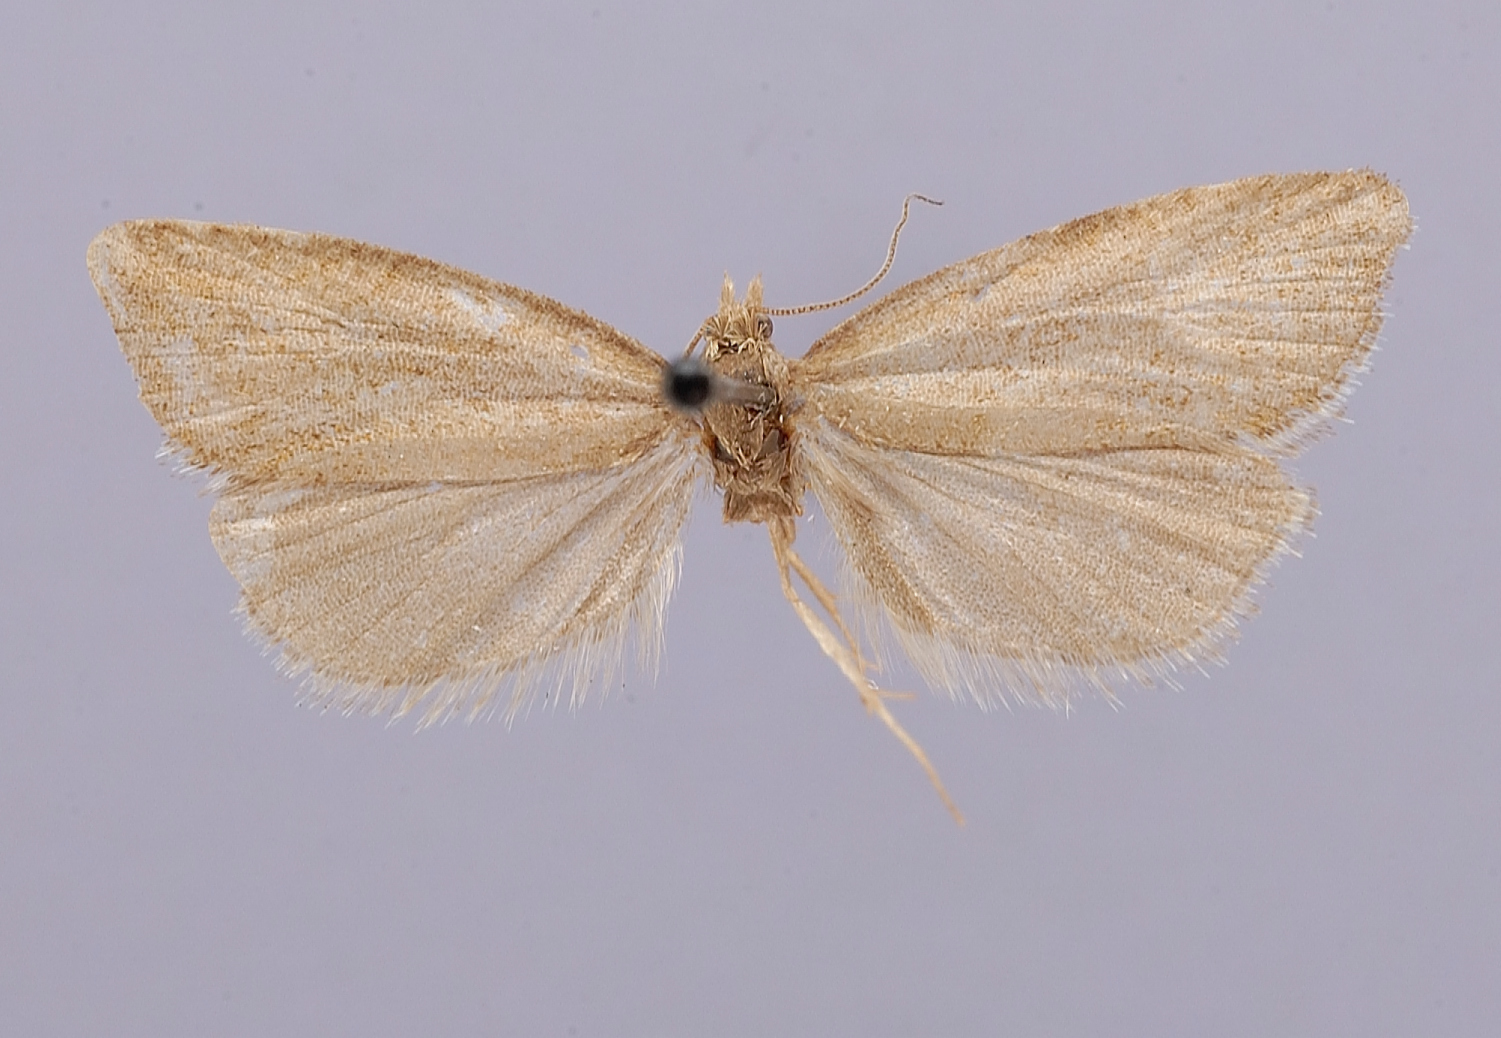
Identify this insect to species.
Lipoptycha banana
